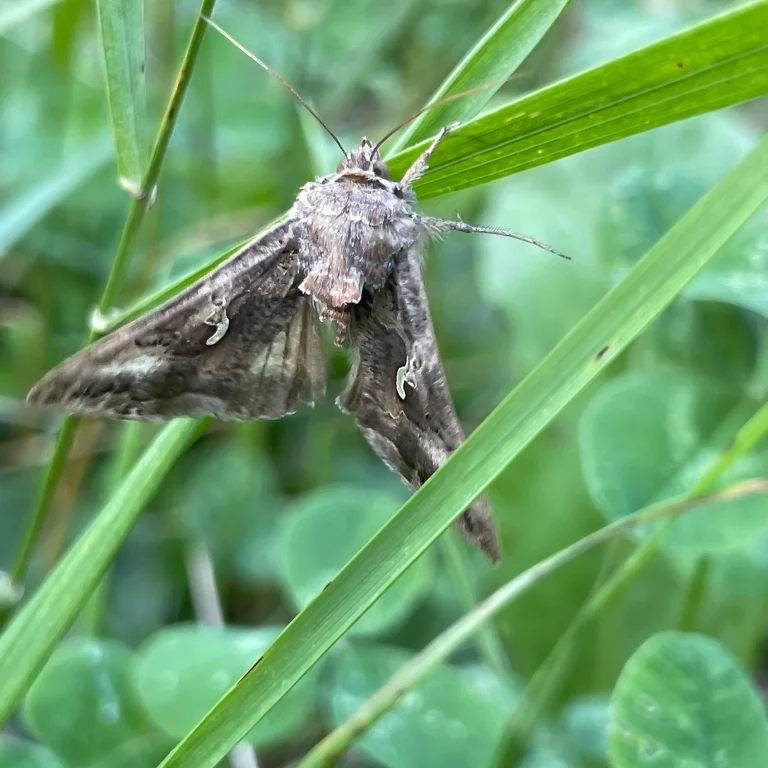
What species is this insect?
Autographa gamma
